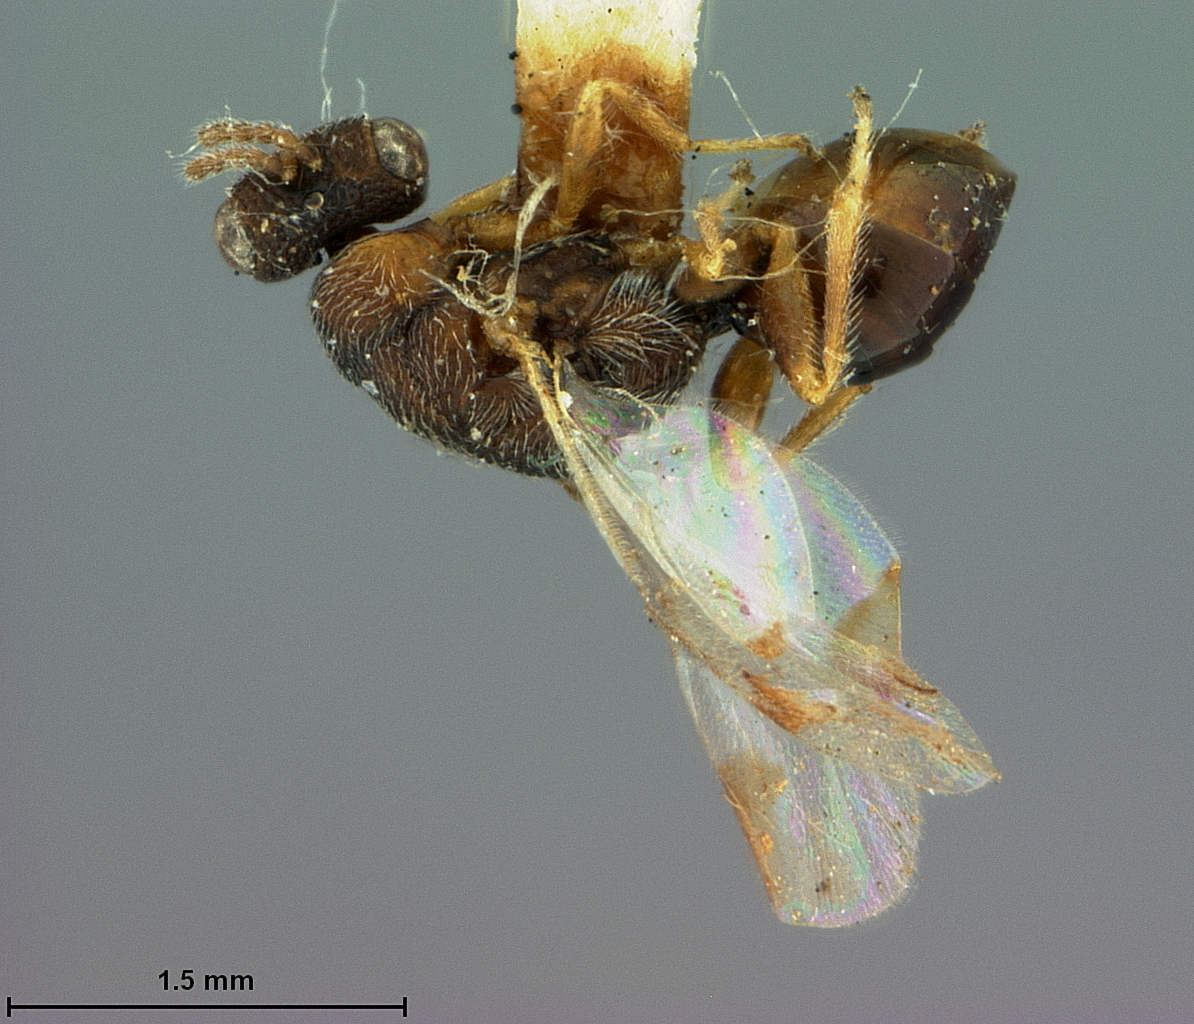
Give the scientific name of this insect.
Eurytoma hakonensis
